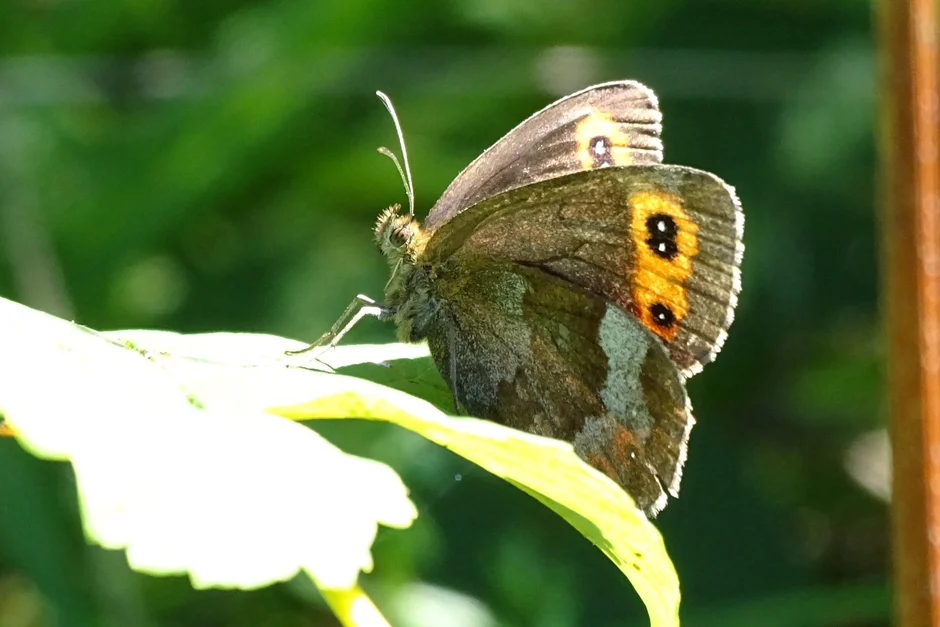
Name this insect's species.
Erebia aethiops
